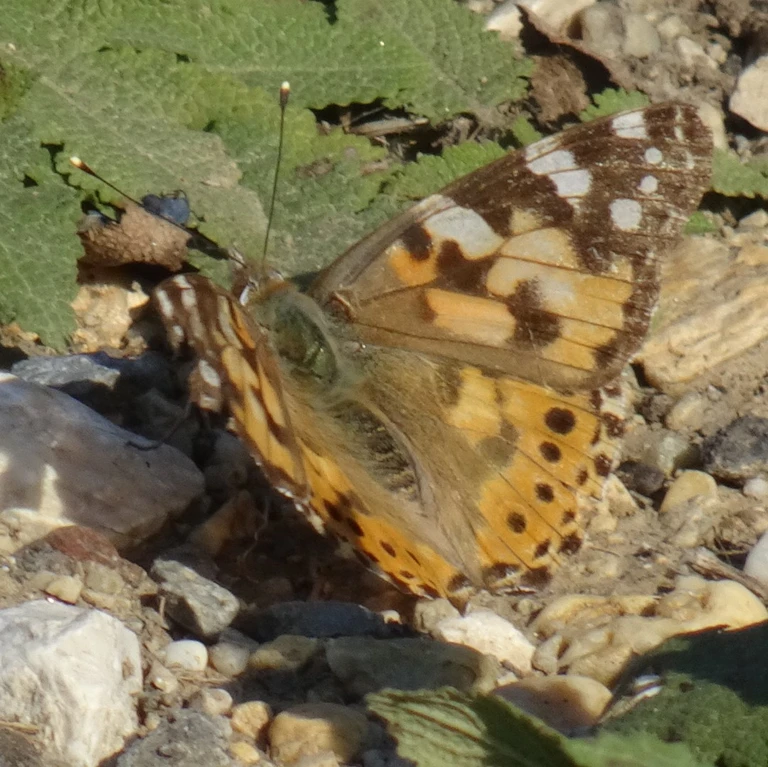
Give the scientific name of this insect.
Vanessa cardui
